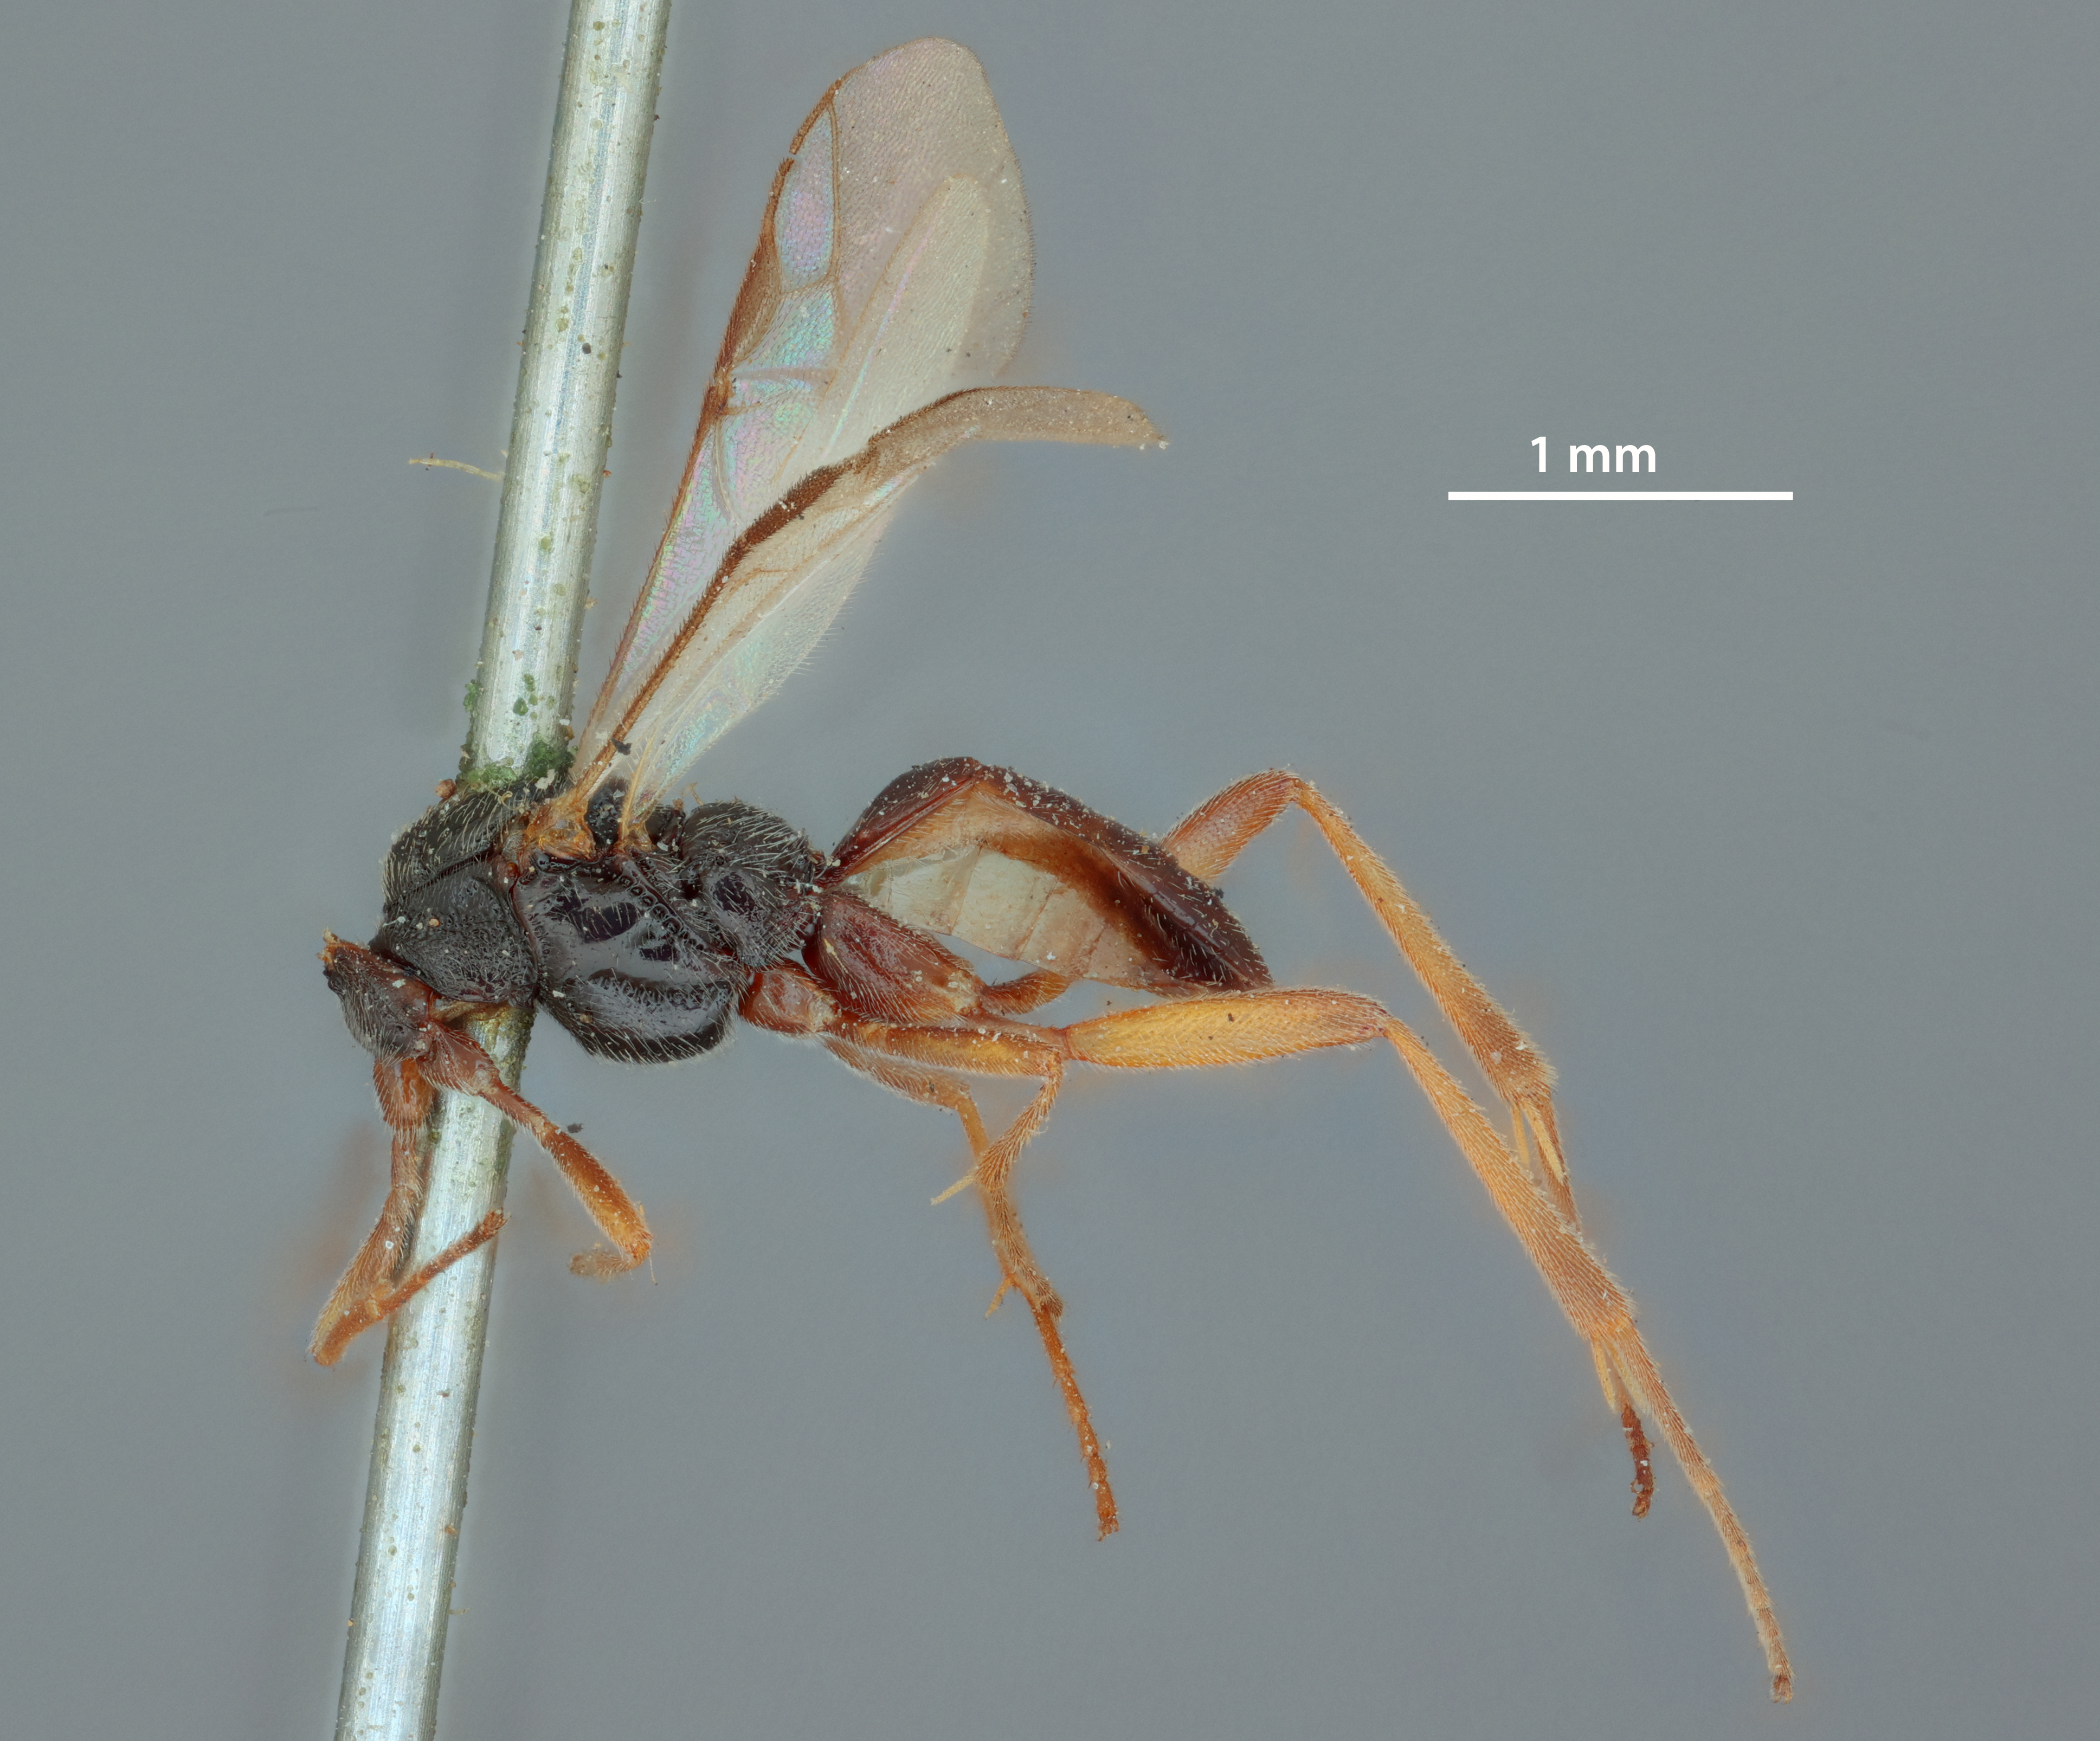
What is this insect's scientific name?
Ischius laeviventris
